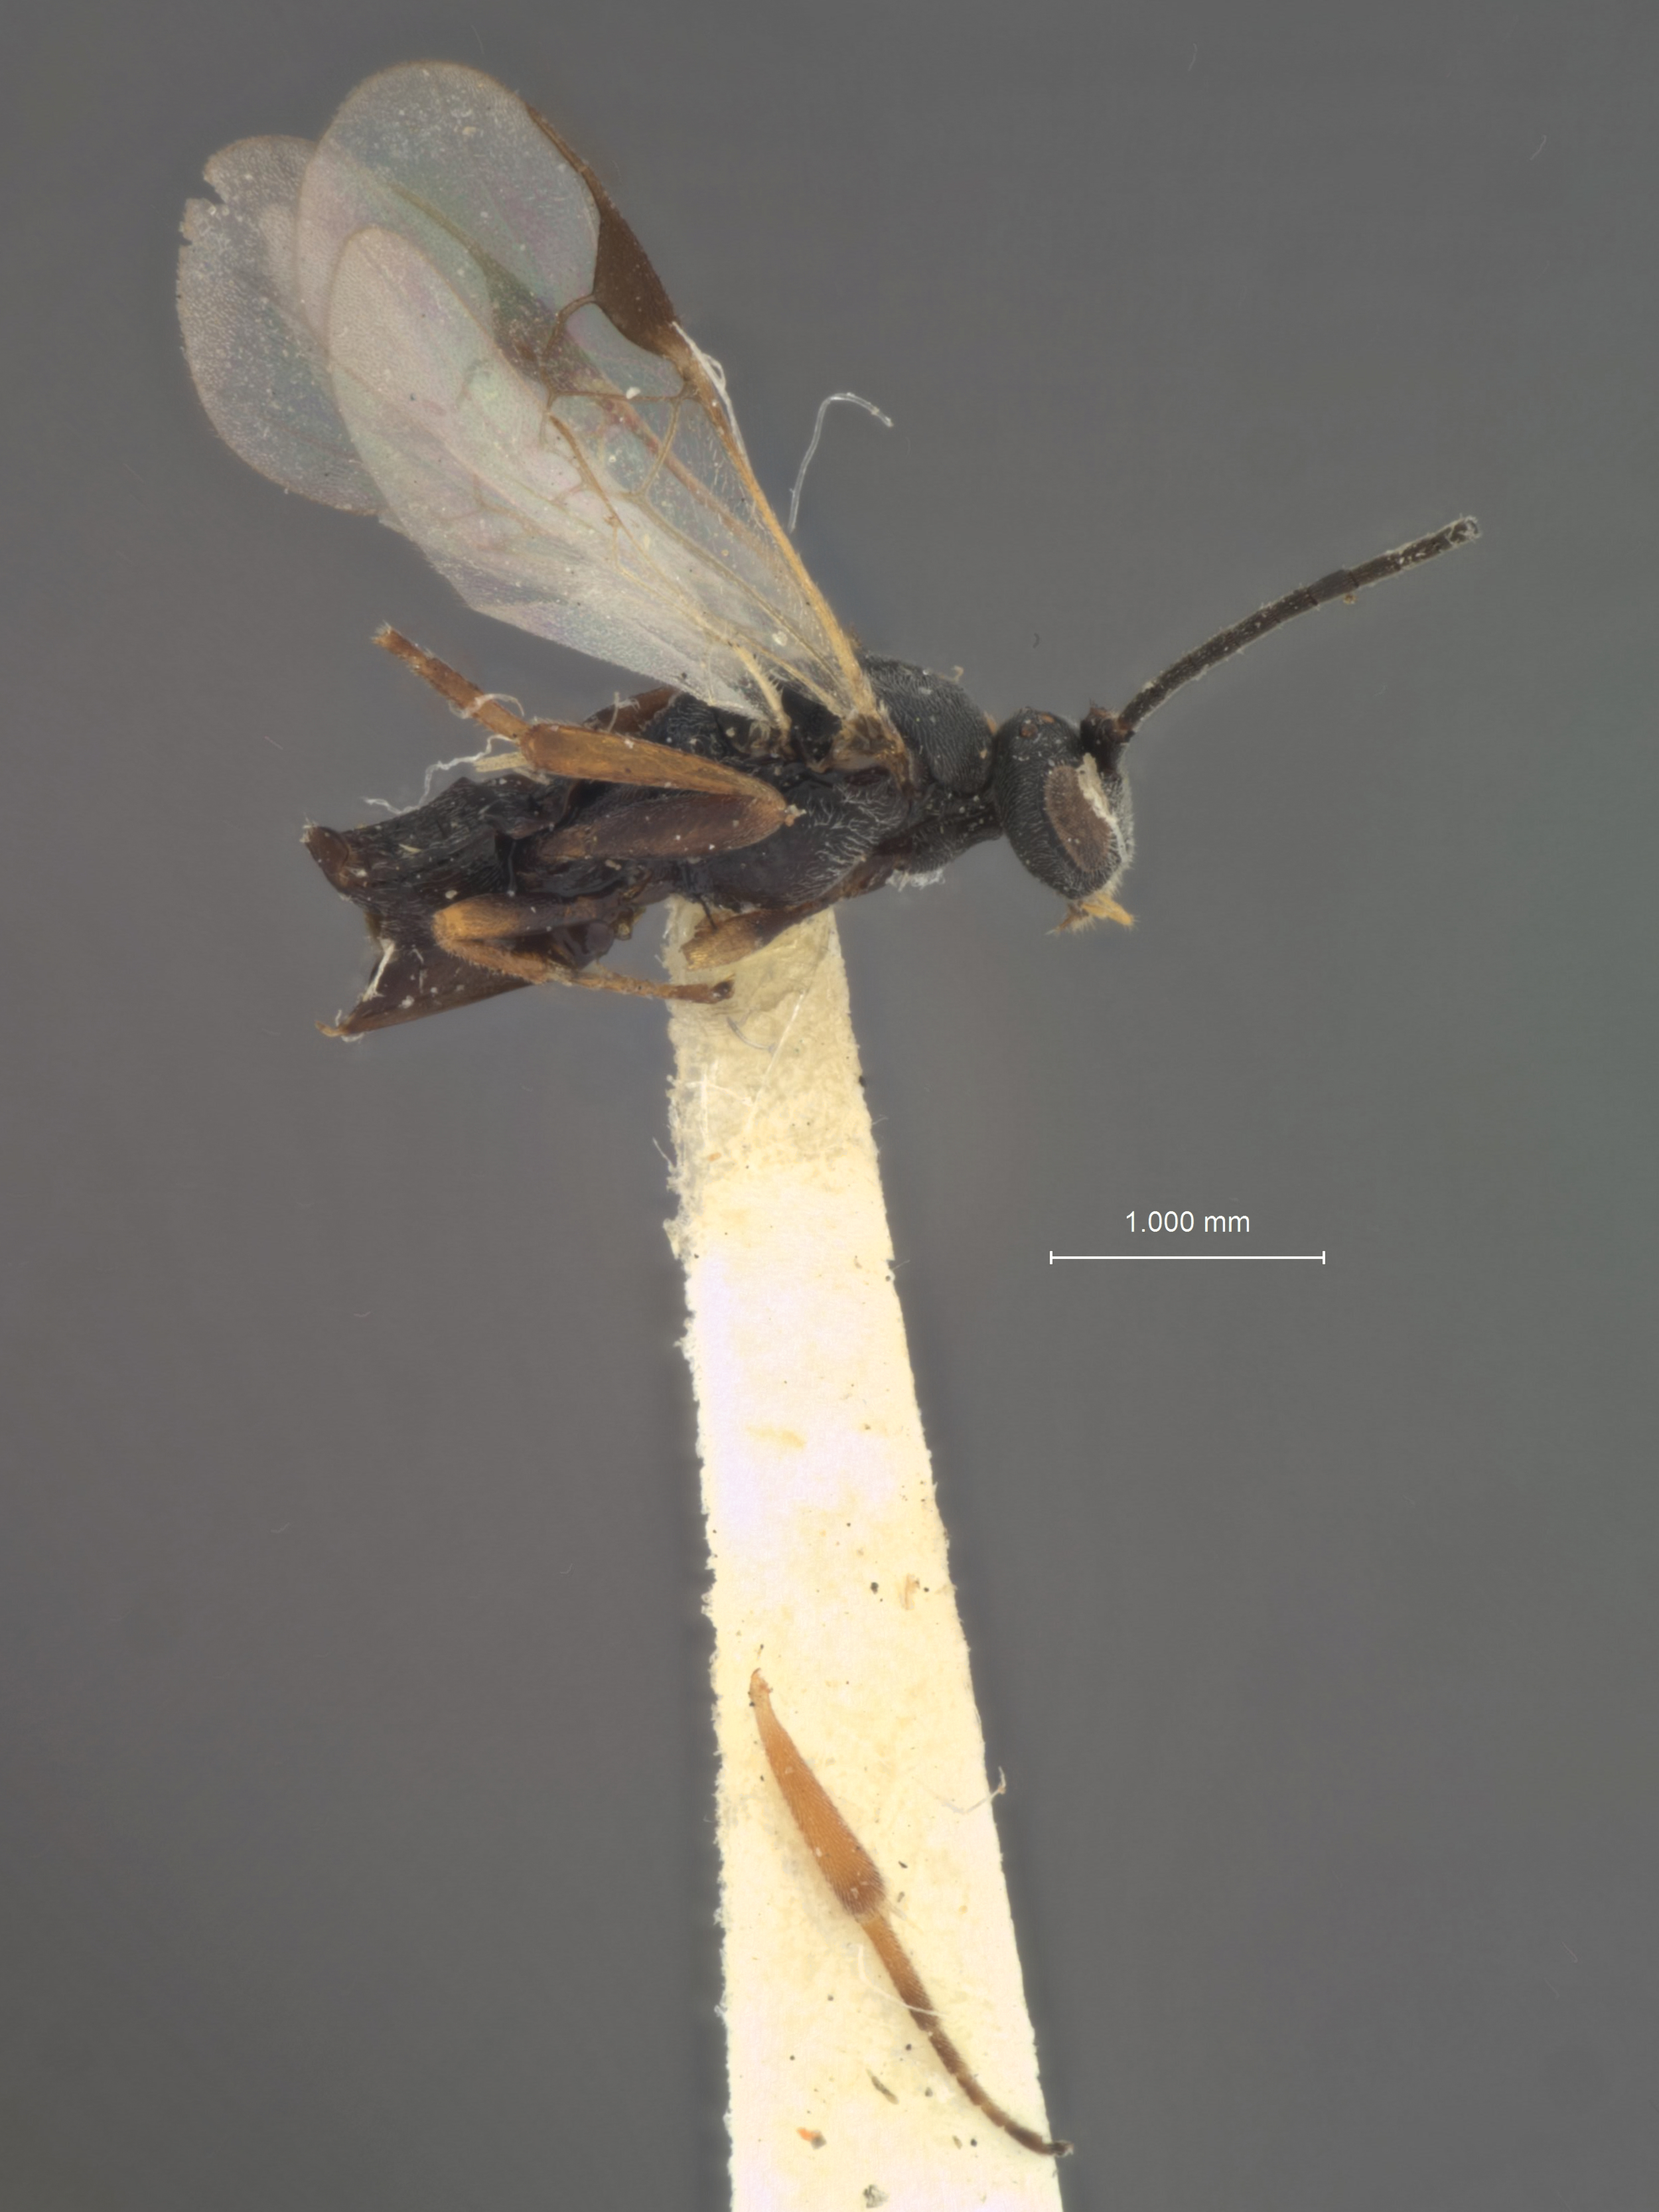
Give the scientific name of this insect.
Apanteles feltiae
